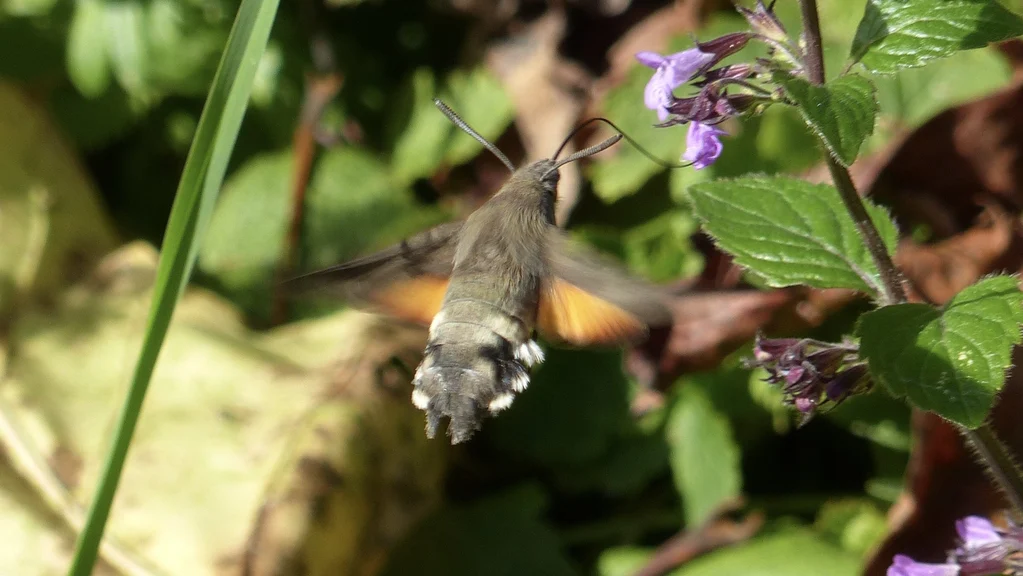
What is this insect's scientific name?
Macroglossum stellatarum
